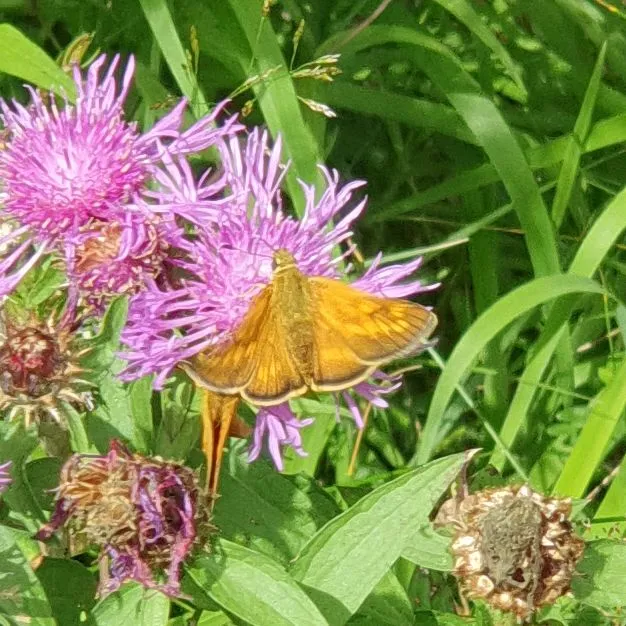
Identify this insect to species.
Ochlodes sylvanus (also Ochlodes venata)
